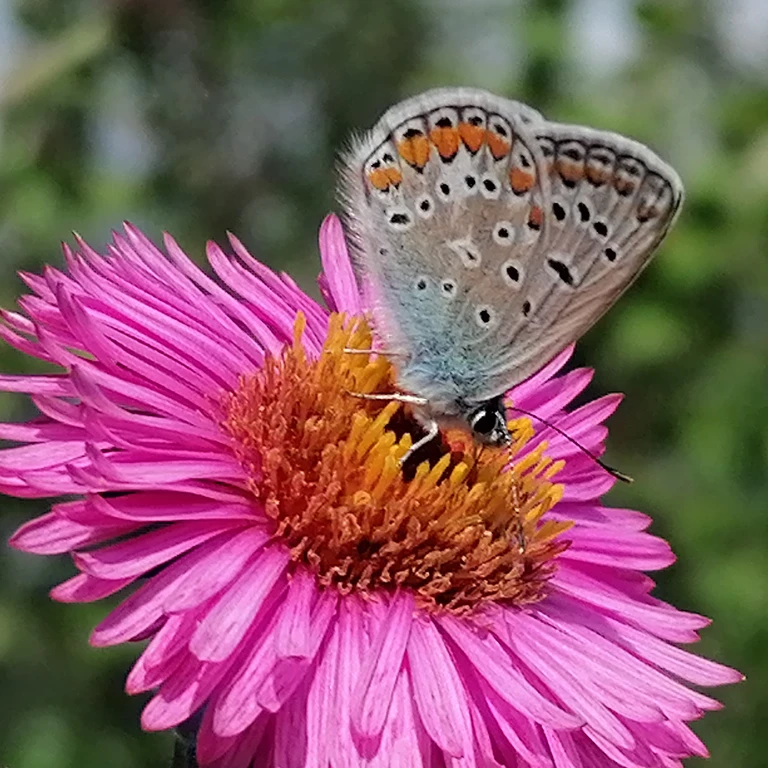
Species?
Polyommatus icarus
